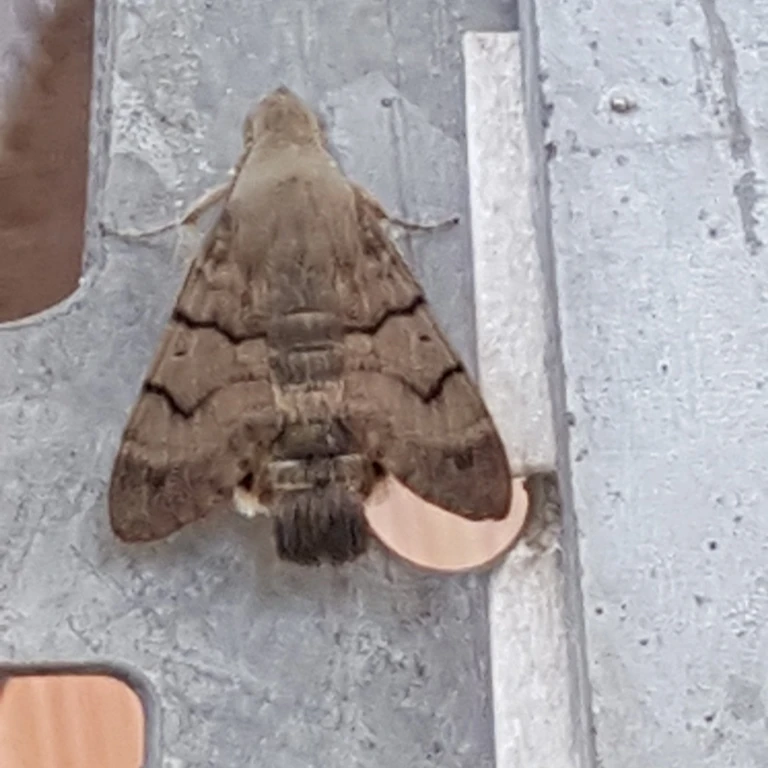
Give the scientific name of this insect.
Macroglossum stellatarum
